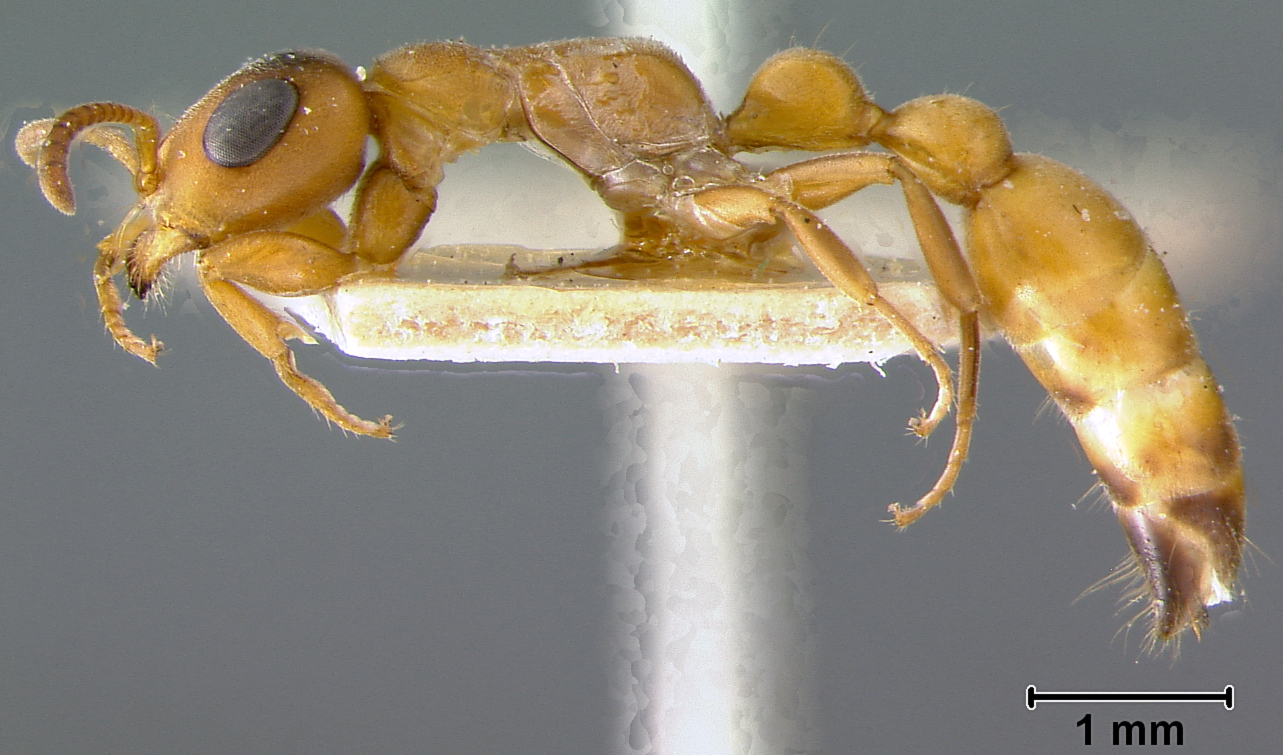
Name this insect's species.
Sima natalensis
